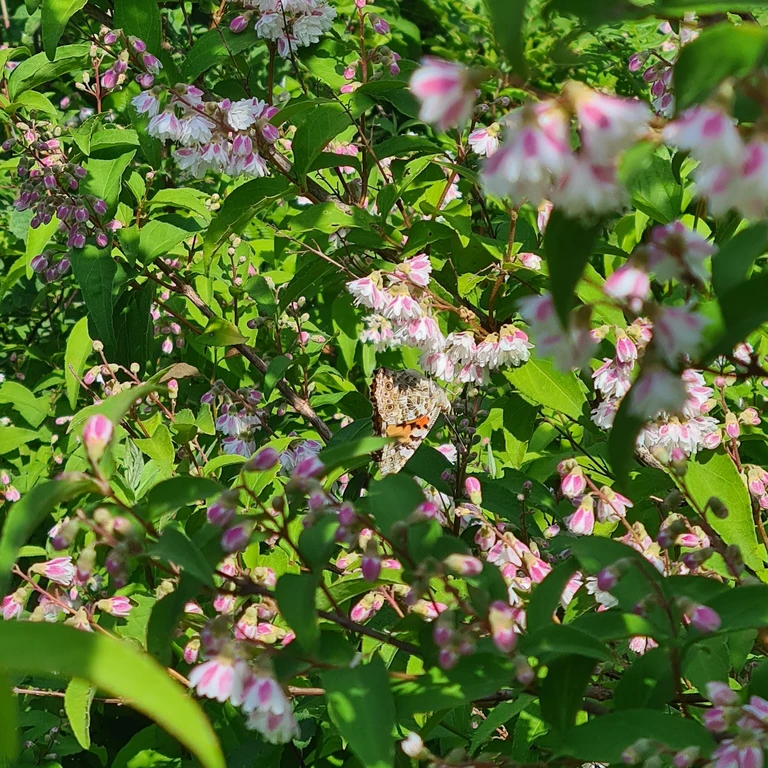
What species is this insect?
Vanessa cardui
